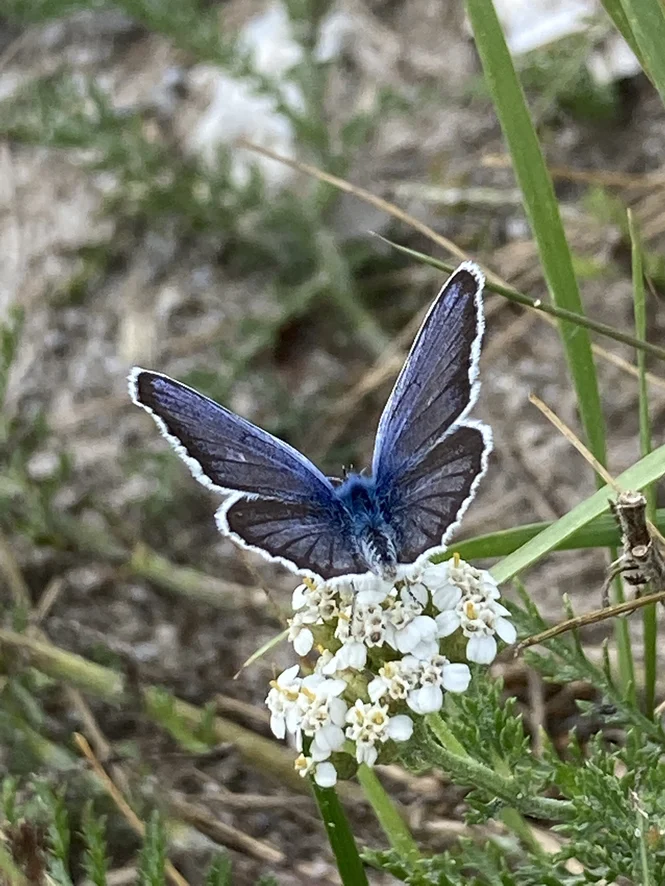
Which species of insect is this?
Plebejus argus
